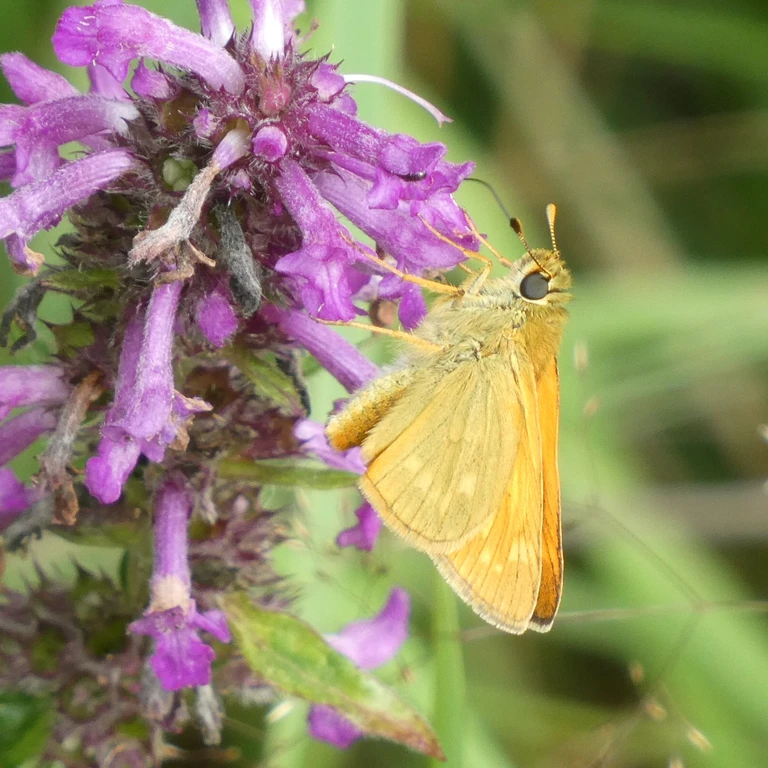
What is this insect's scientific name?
Ochlodes sylvanus (also Ochlodes venata)
